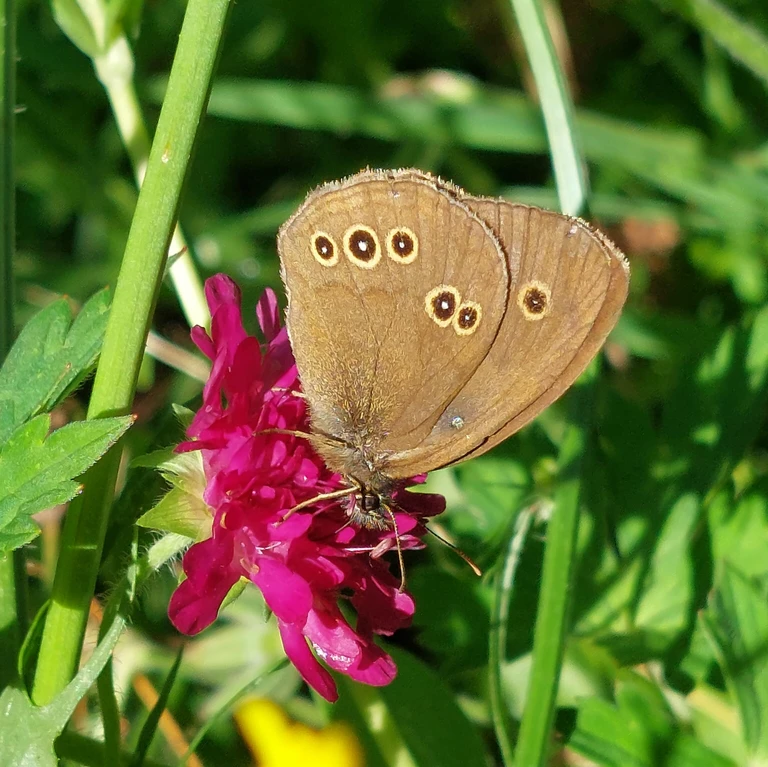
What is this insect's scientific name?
Aphantopus hyperantus
